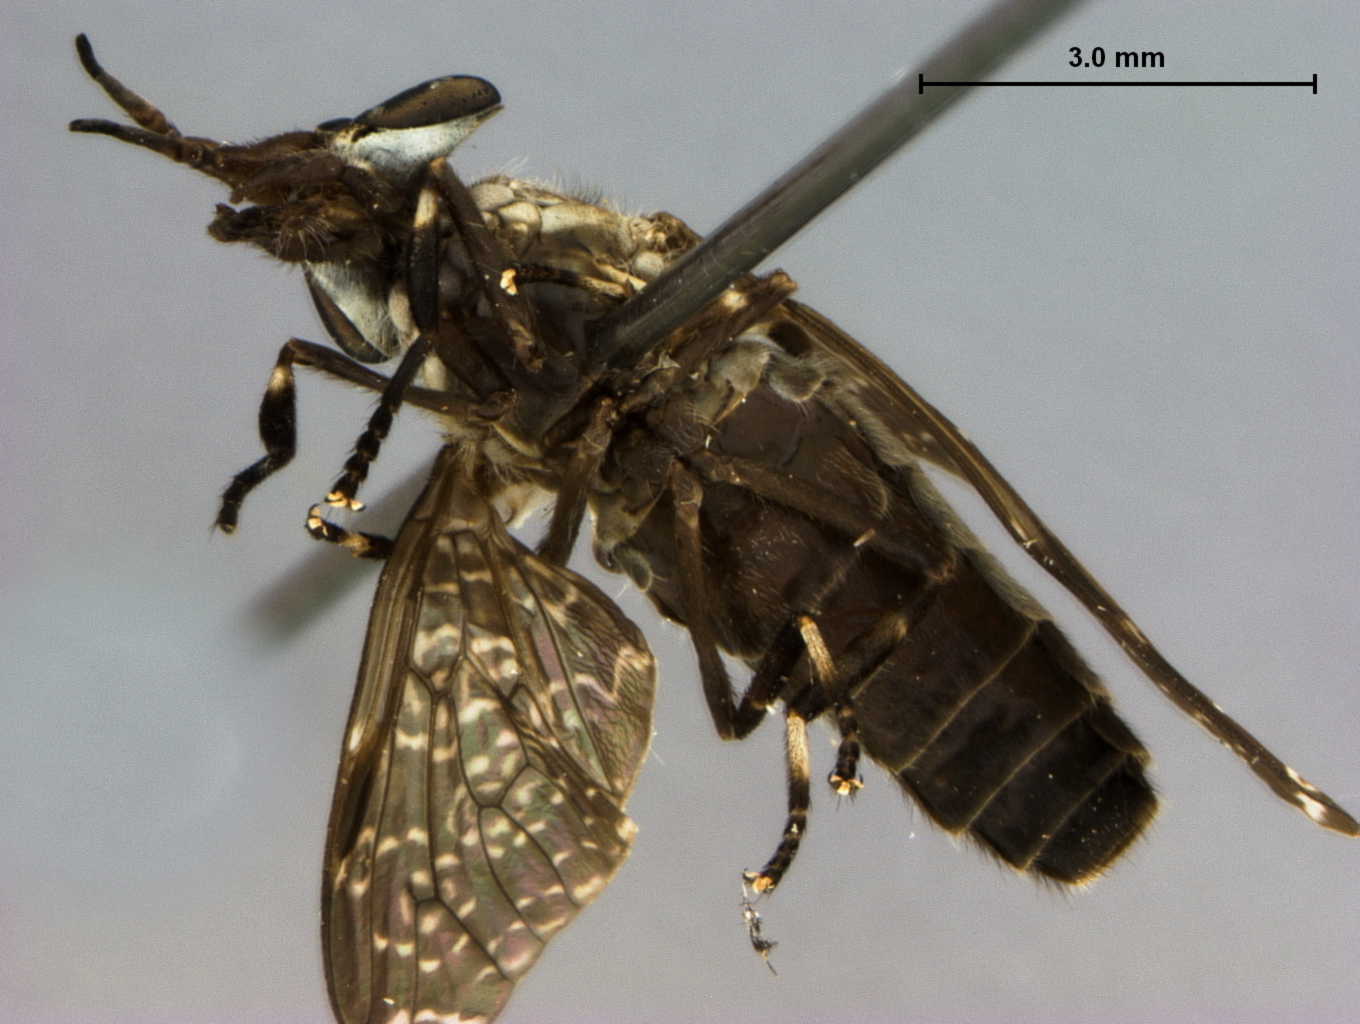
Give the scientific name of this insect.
Haematopota krombeini
